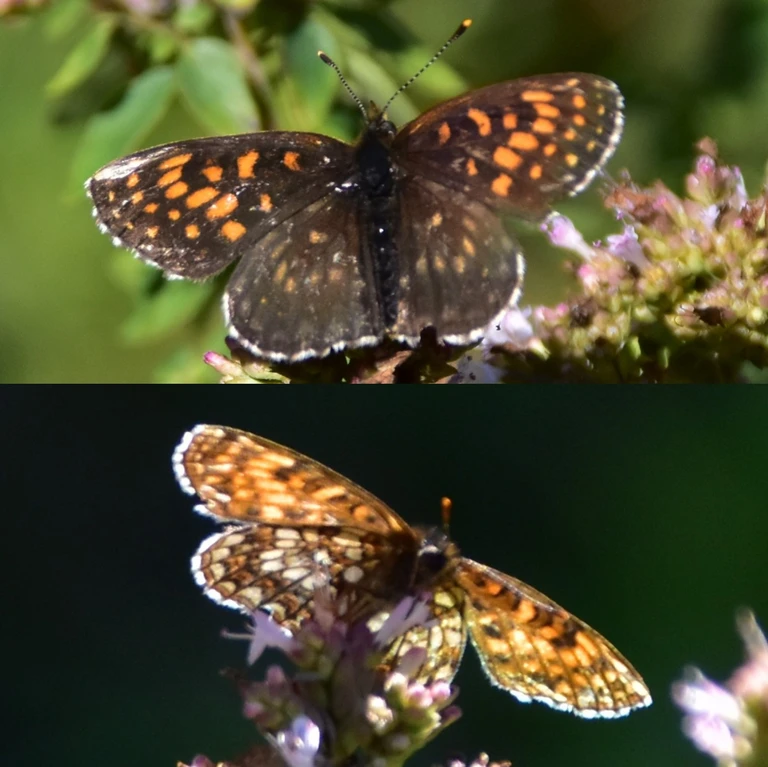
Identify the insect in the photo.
Melitaea diamina
